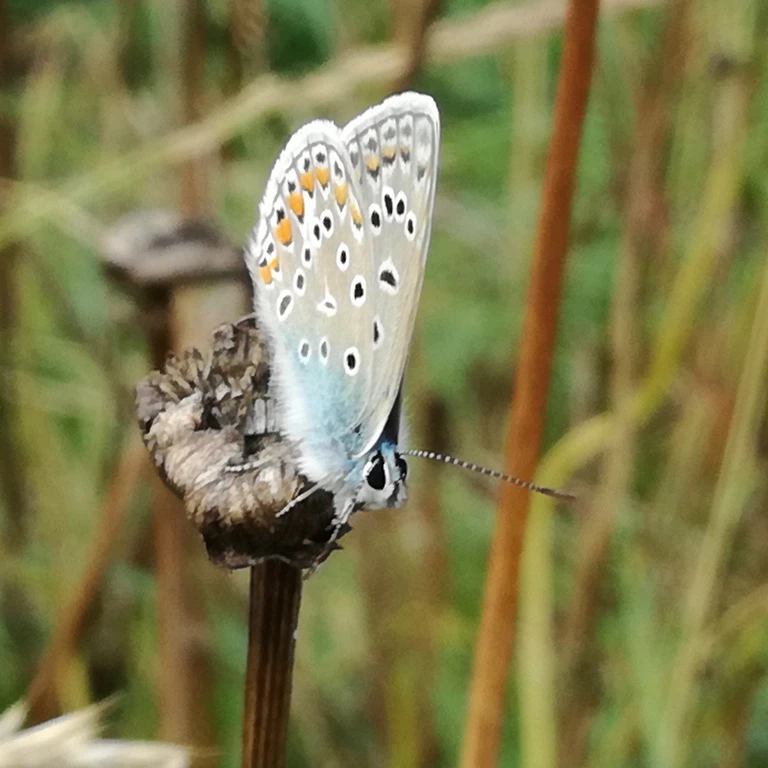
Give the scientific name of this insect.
Polyommatus icarus
